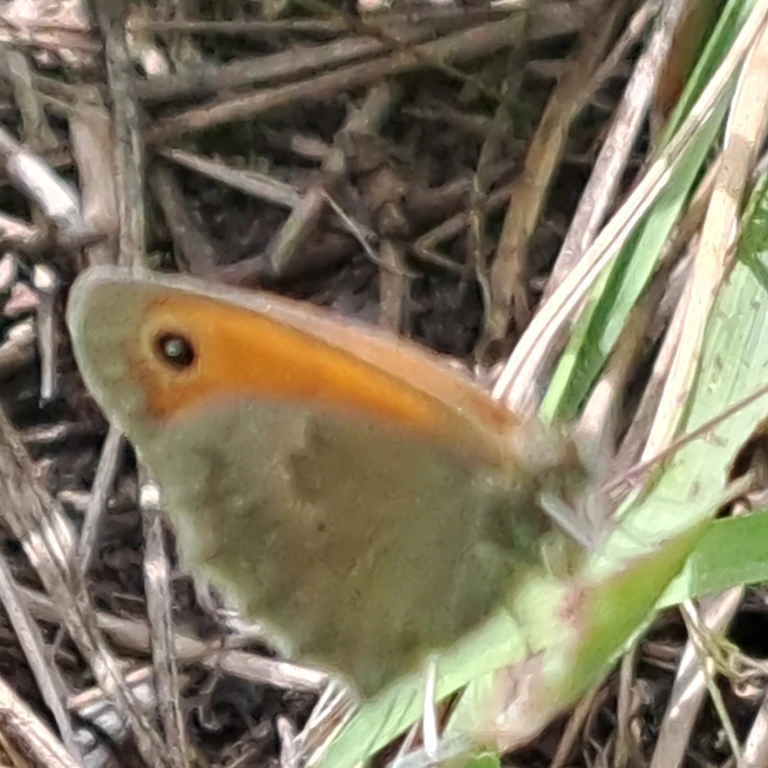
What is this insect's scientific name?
Coenonympha pamphilus
